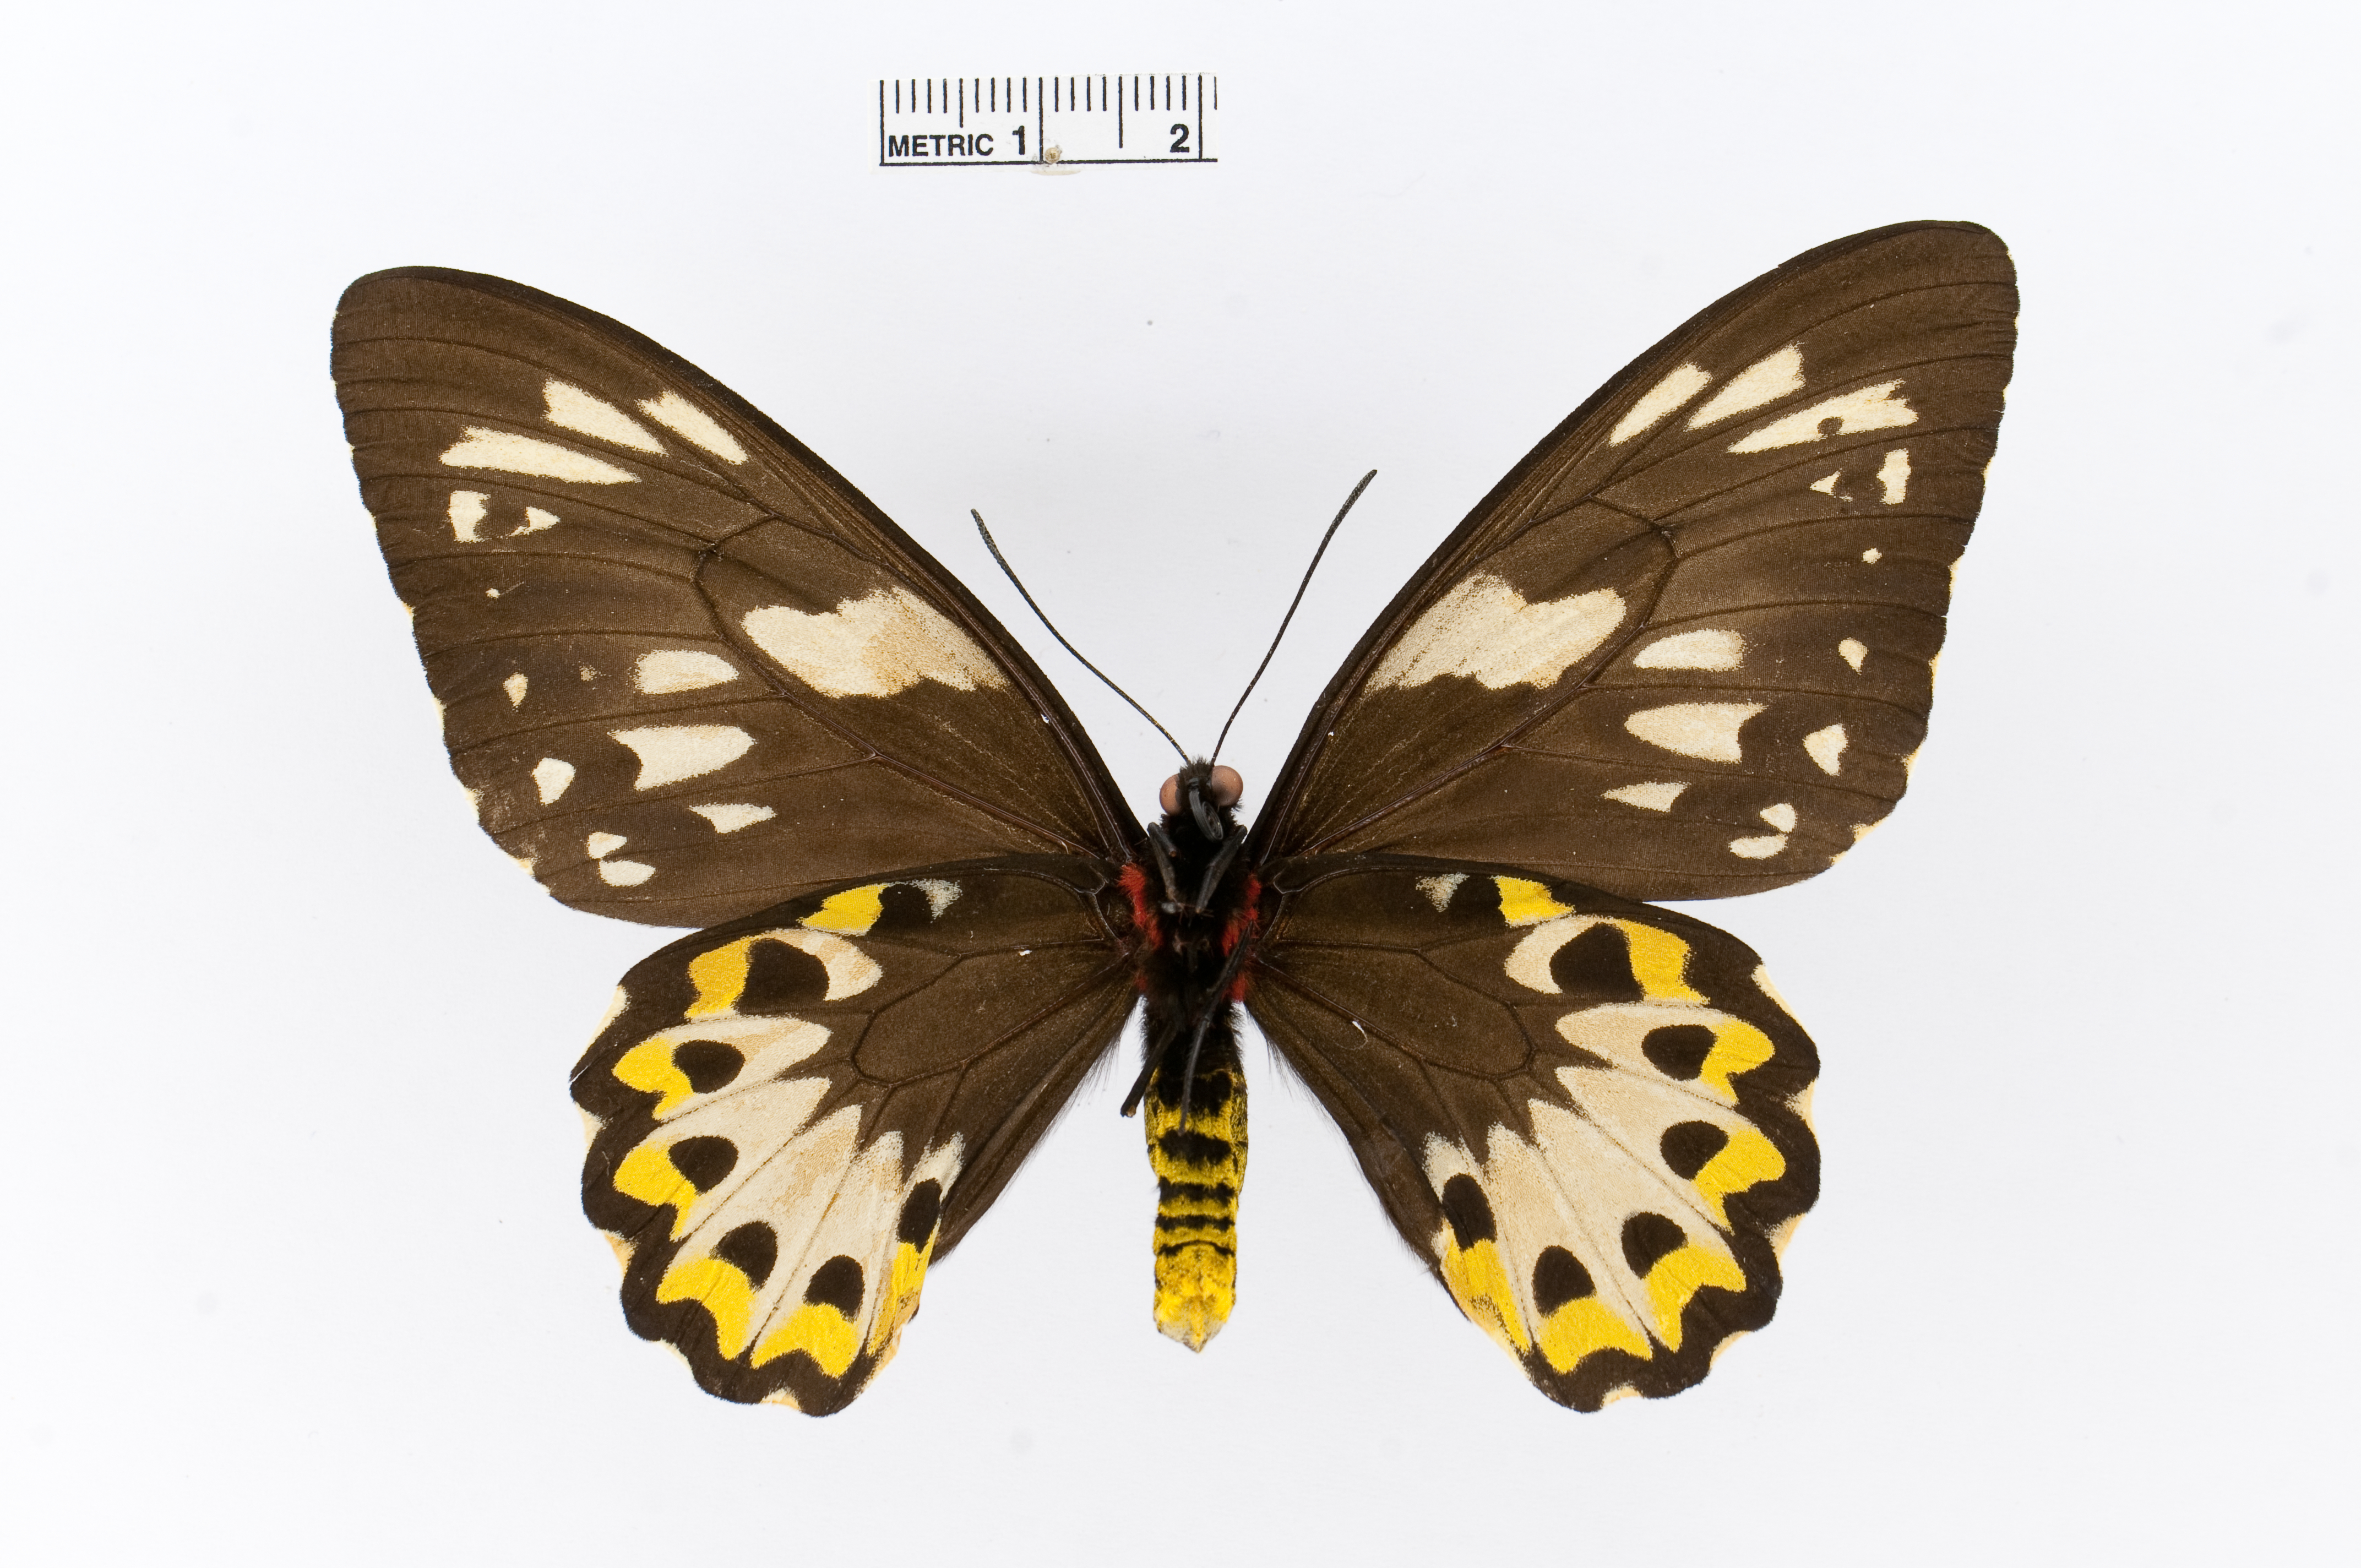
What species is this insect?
Ornithoptera richmondia
